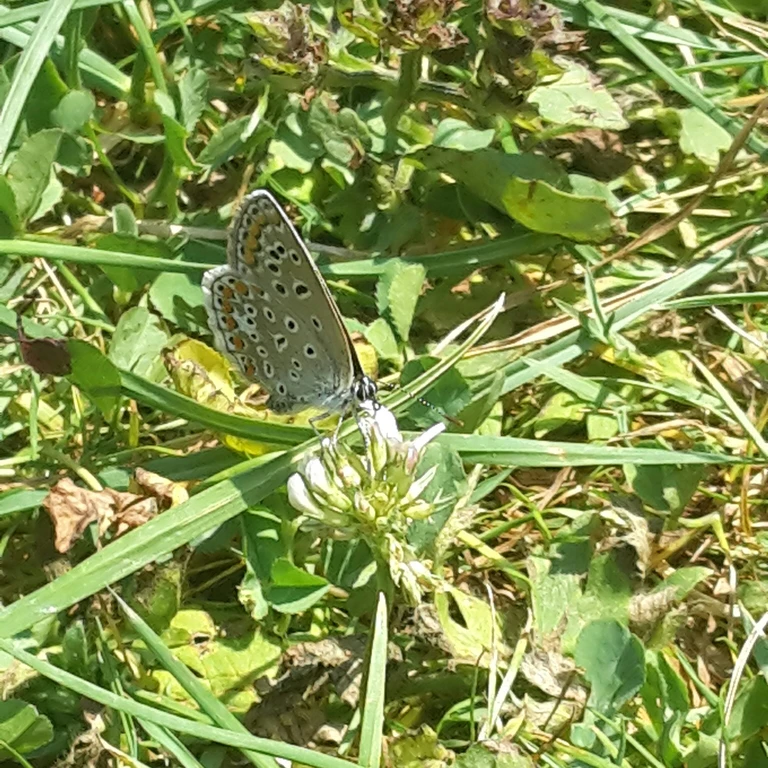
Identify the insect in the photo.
Polyommatus icarus
